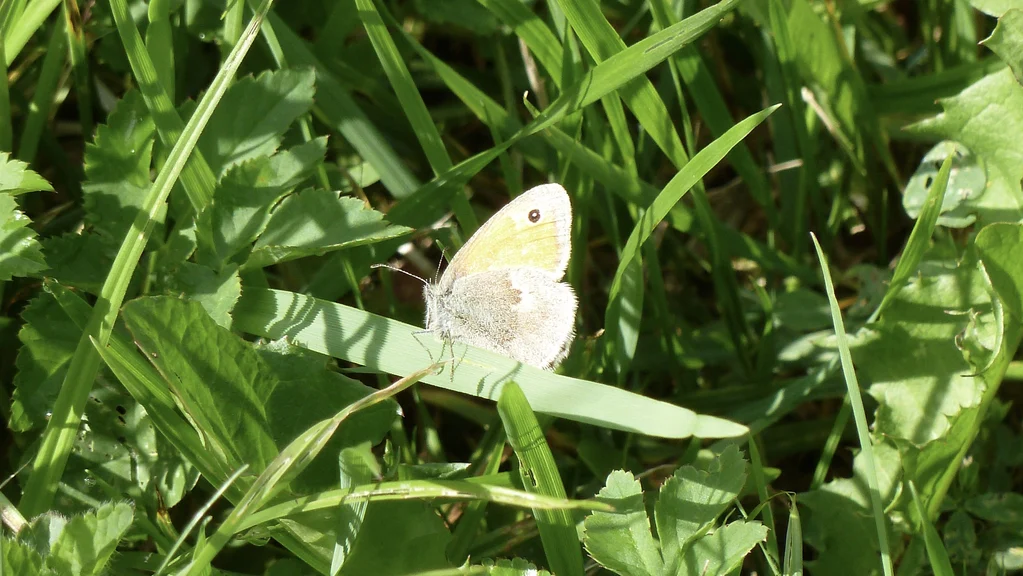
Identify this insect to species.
Coenonympha pamphilus
